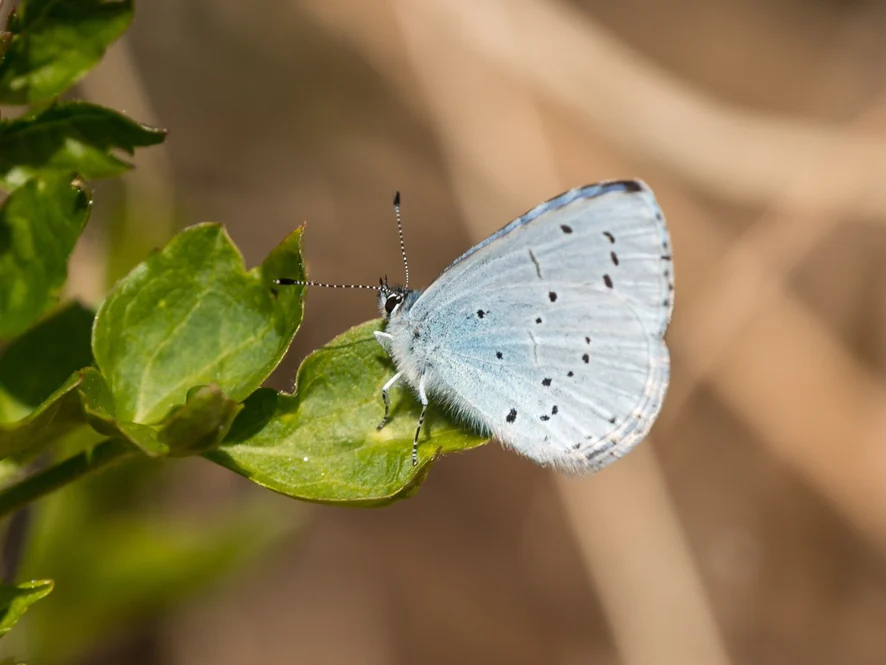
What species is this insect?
Celastrina argiolus
